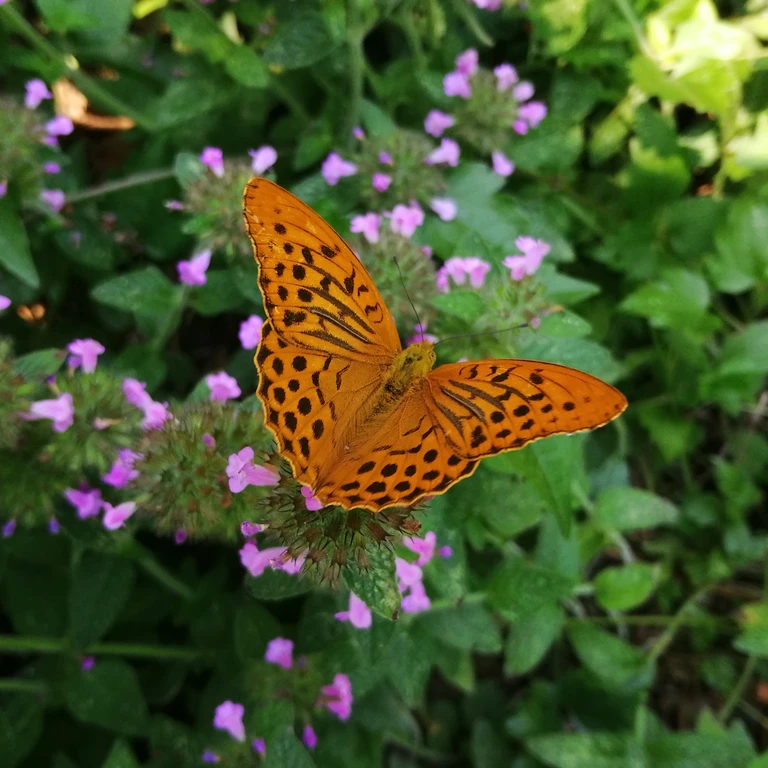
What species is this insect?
Argynnis paphia
